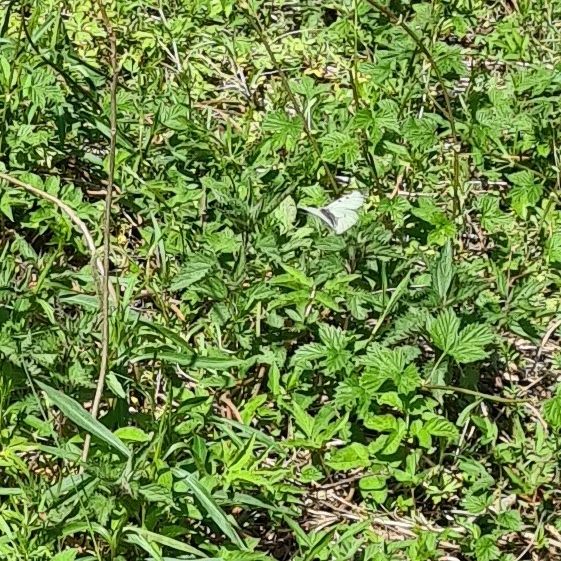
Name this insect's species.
Parnassius mnemosyne
